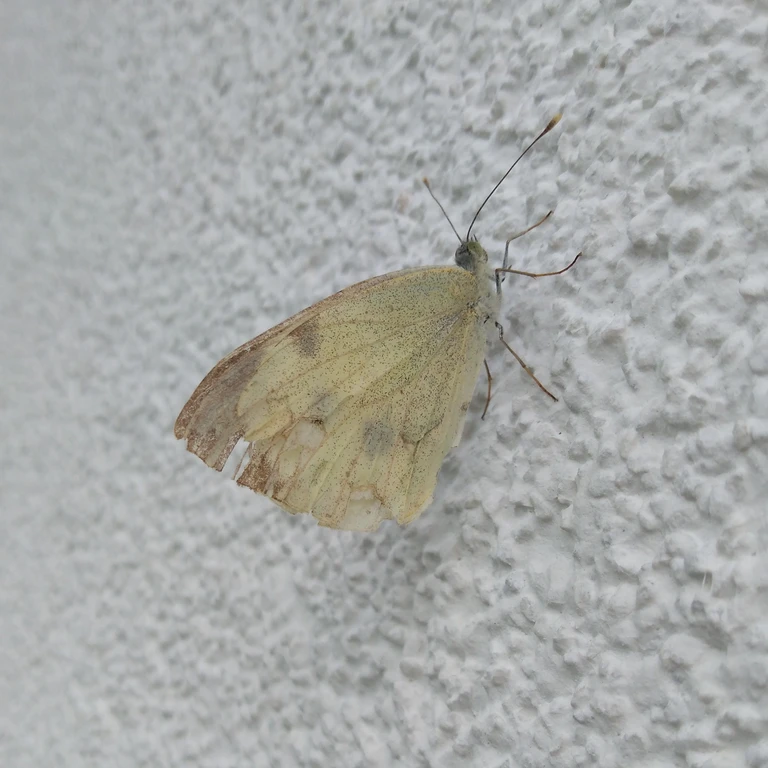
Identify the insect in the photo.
Pieris brassicae
